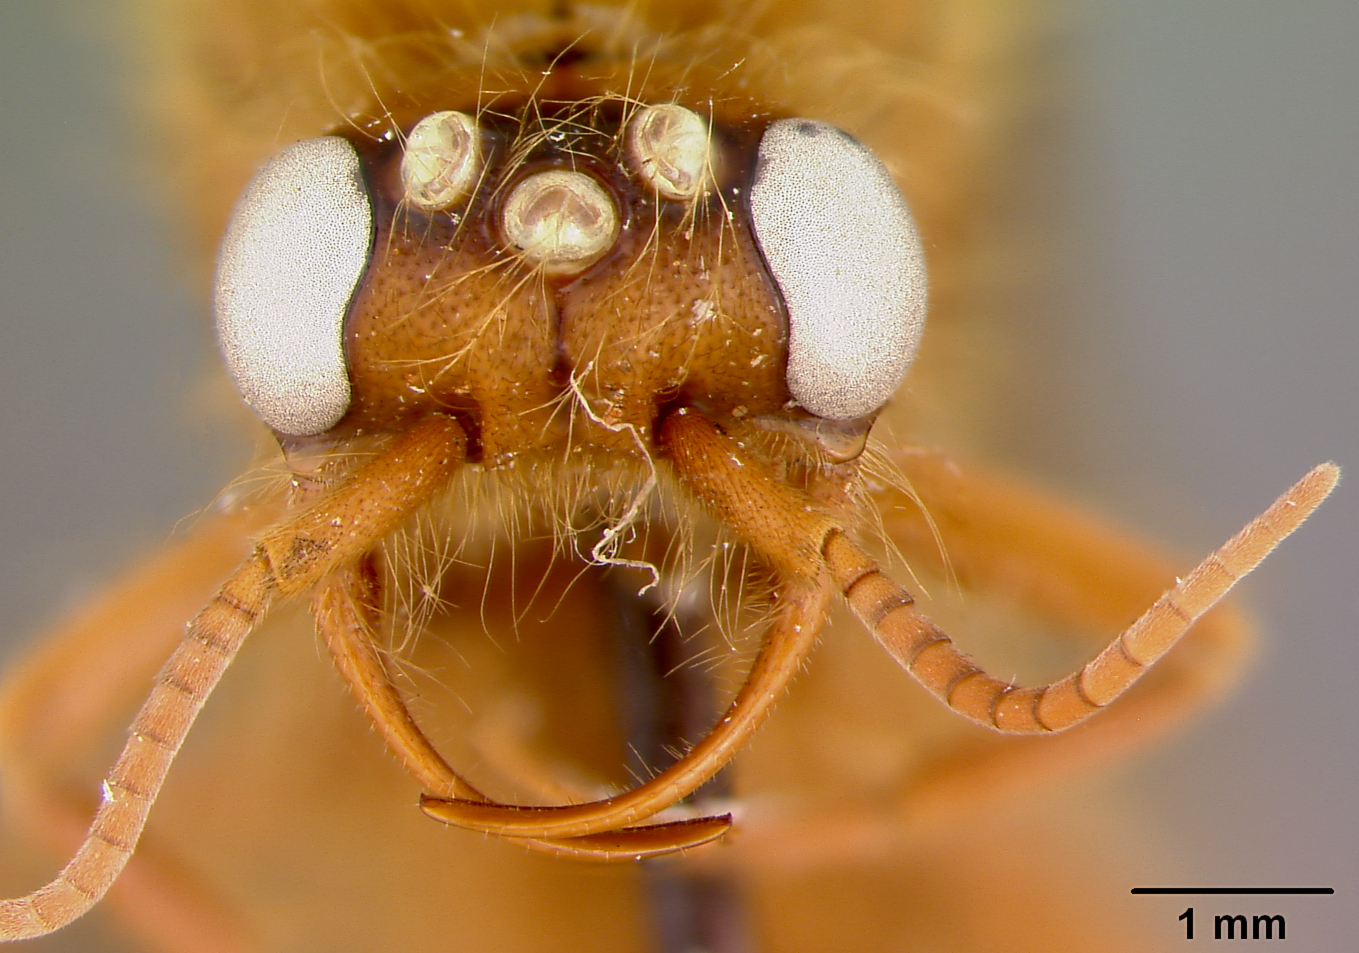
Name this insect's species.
Cheliomyrmex megalonyx
